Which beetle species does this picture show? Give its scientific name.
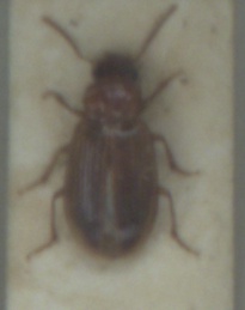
Bradycellus verbasci
